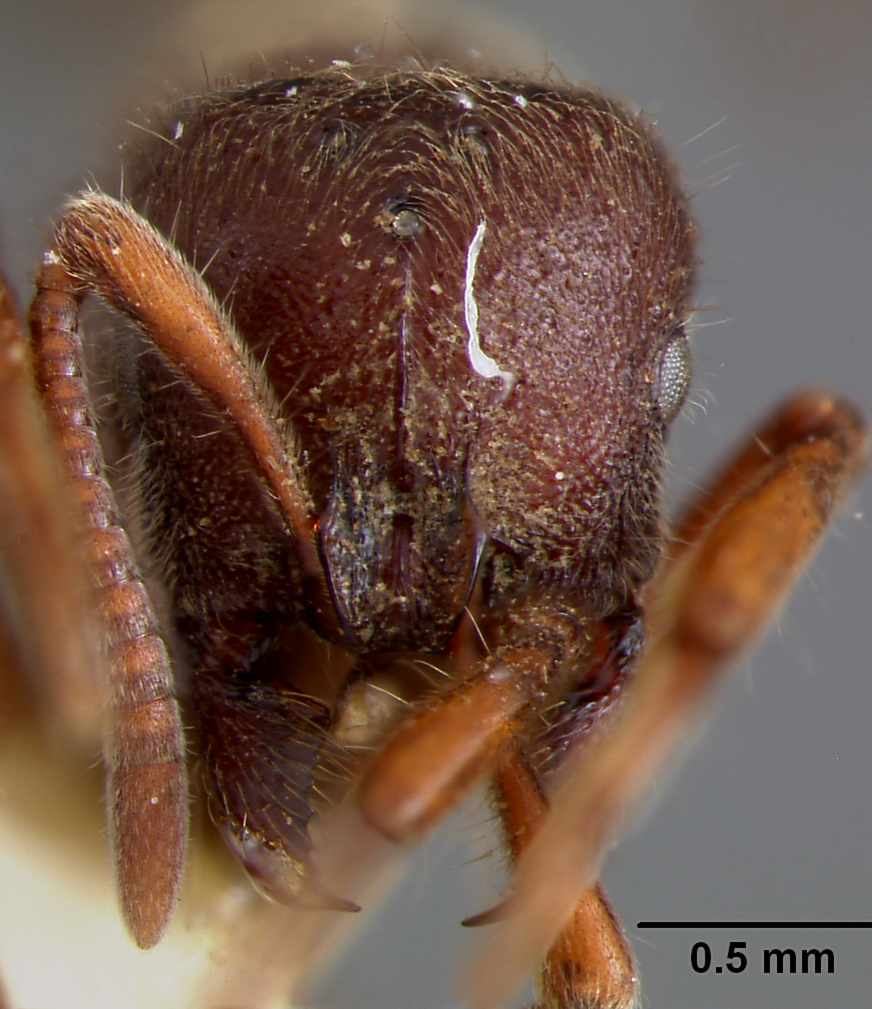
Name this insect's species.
Proceratium relictum
